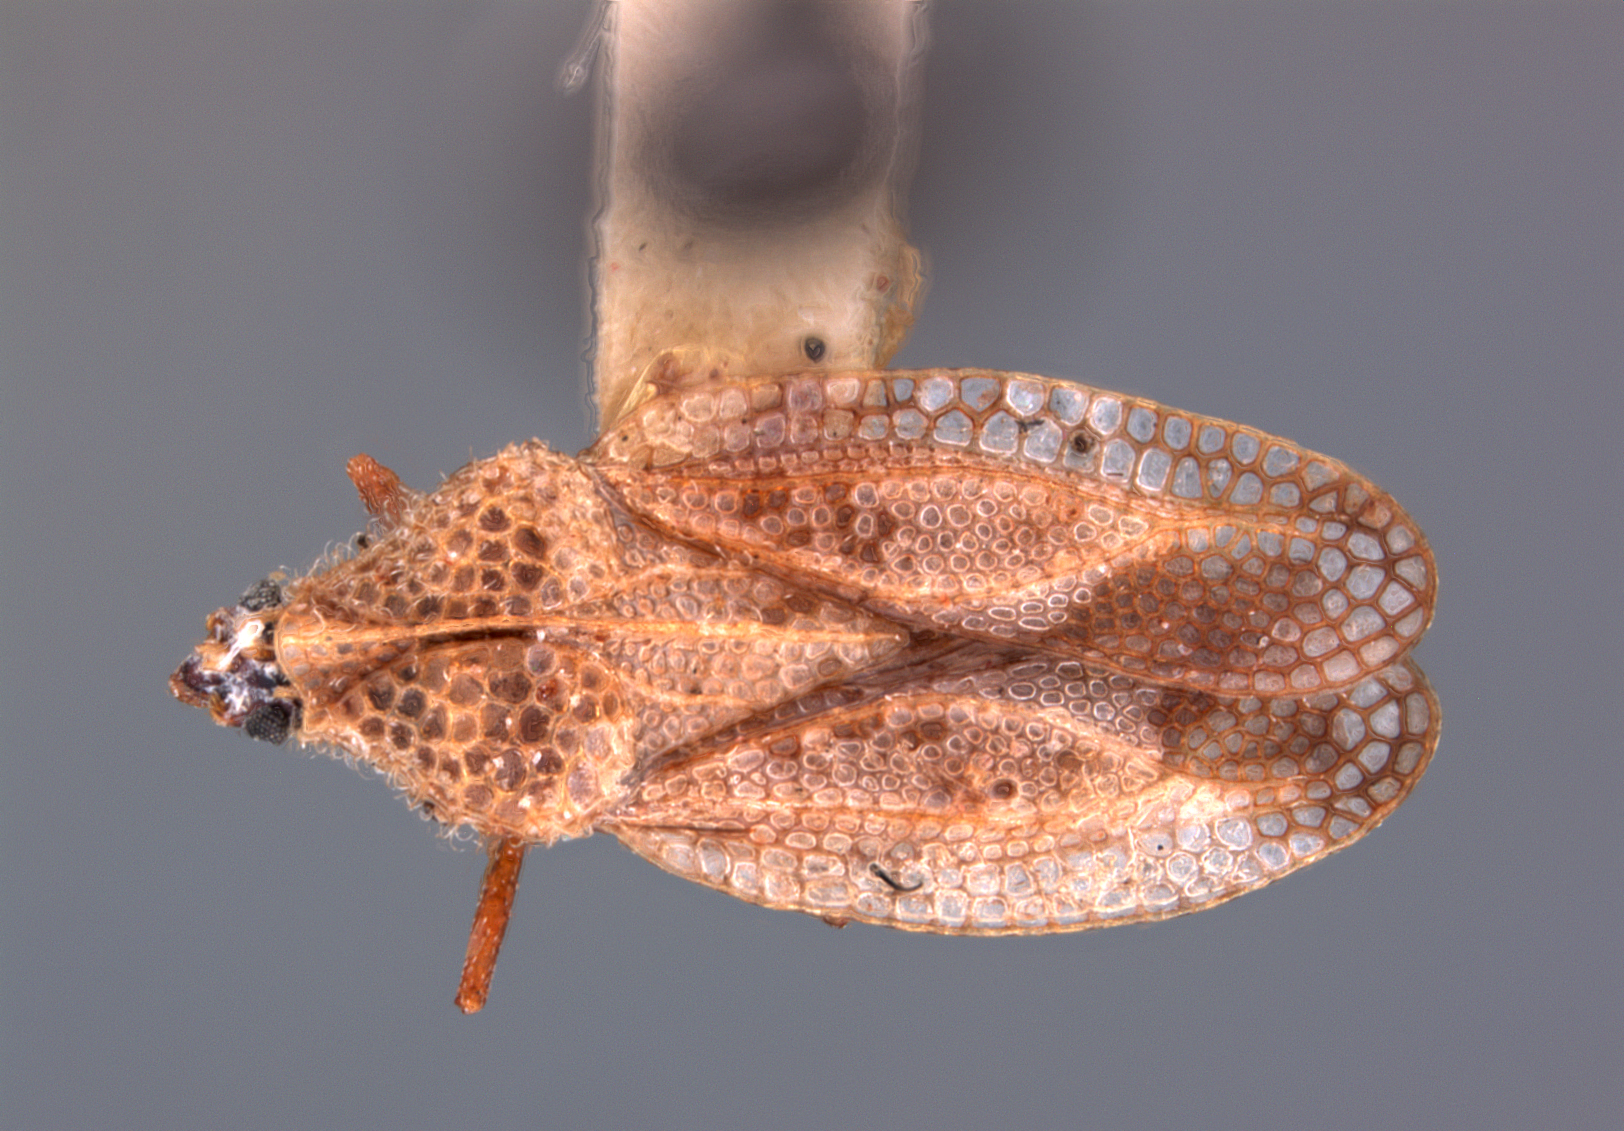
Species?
Monanthia sessoris
